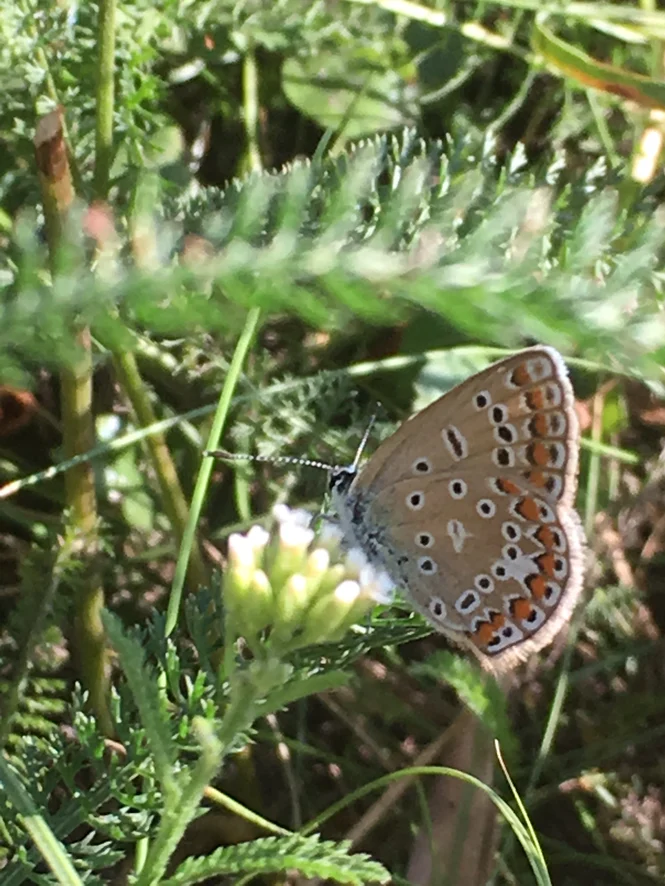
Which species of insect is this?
Polyommatus icarus
